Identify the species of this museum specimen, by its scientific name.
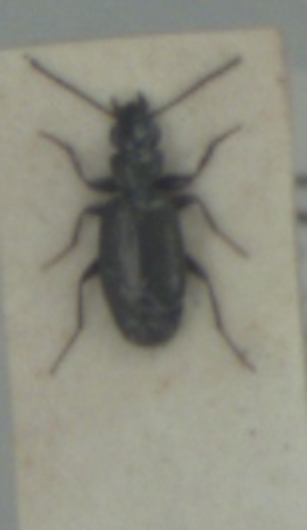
Syntomus foveatus
